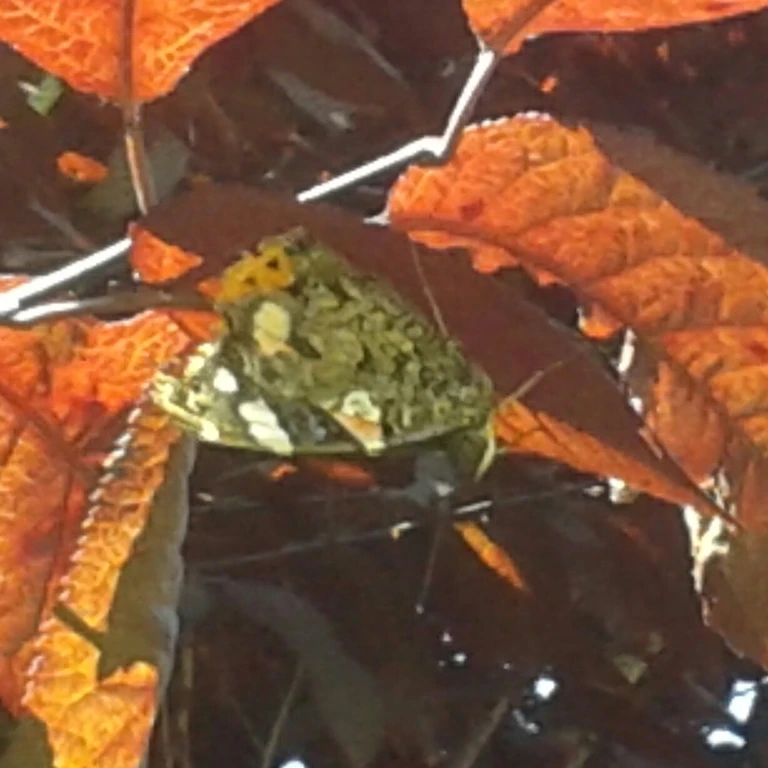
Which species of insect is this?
Vanessa atalanta
